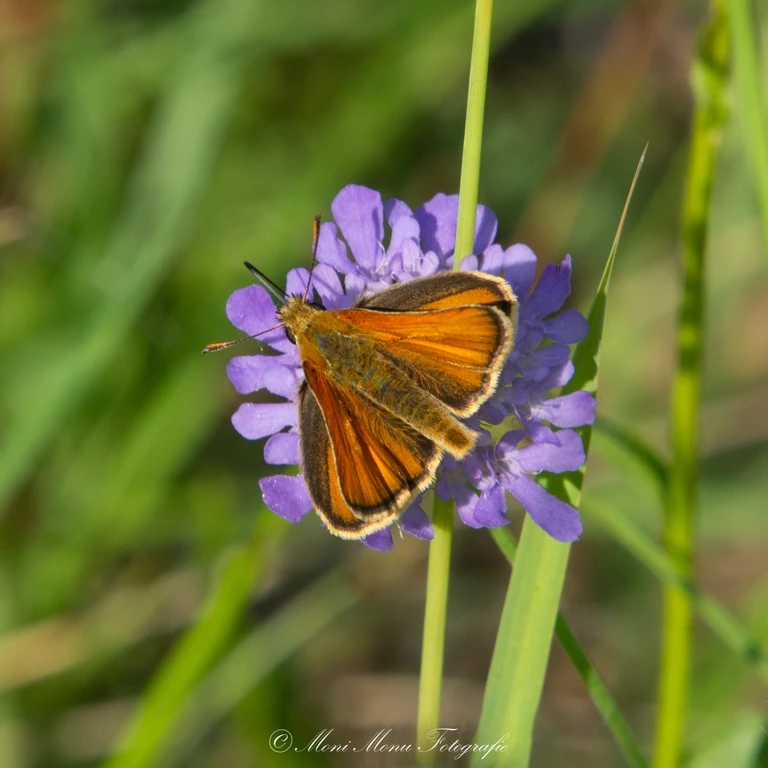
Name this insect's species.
Thymelicus sylvestris
